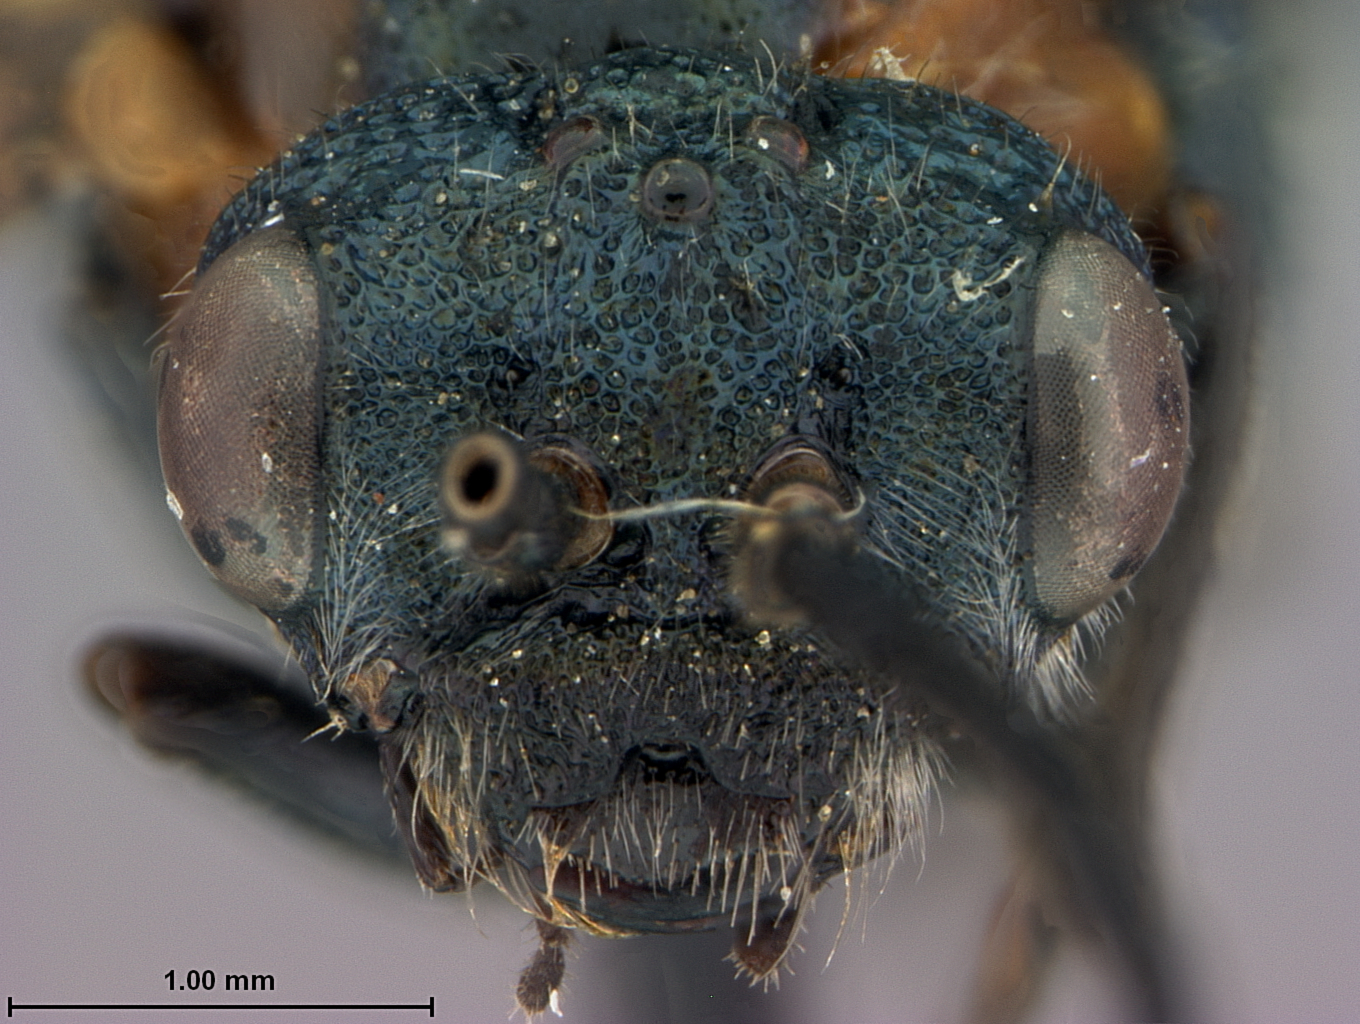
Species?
Dolerus hordei
